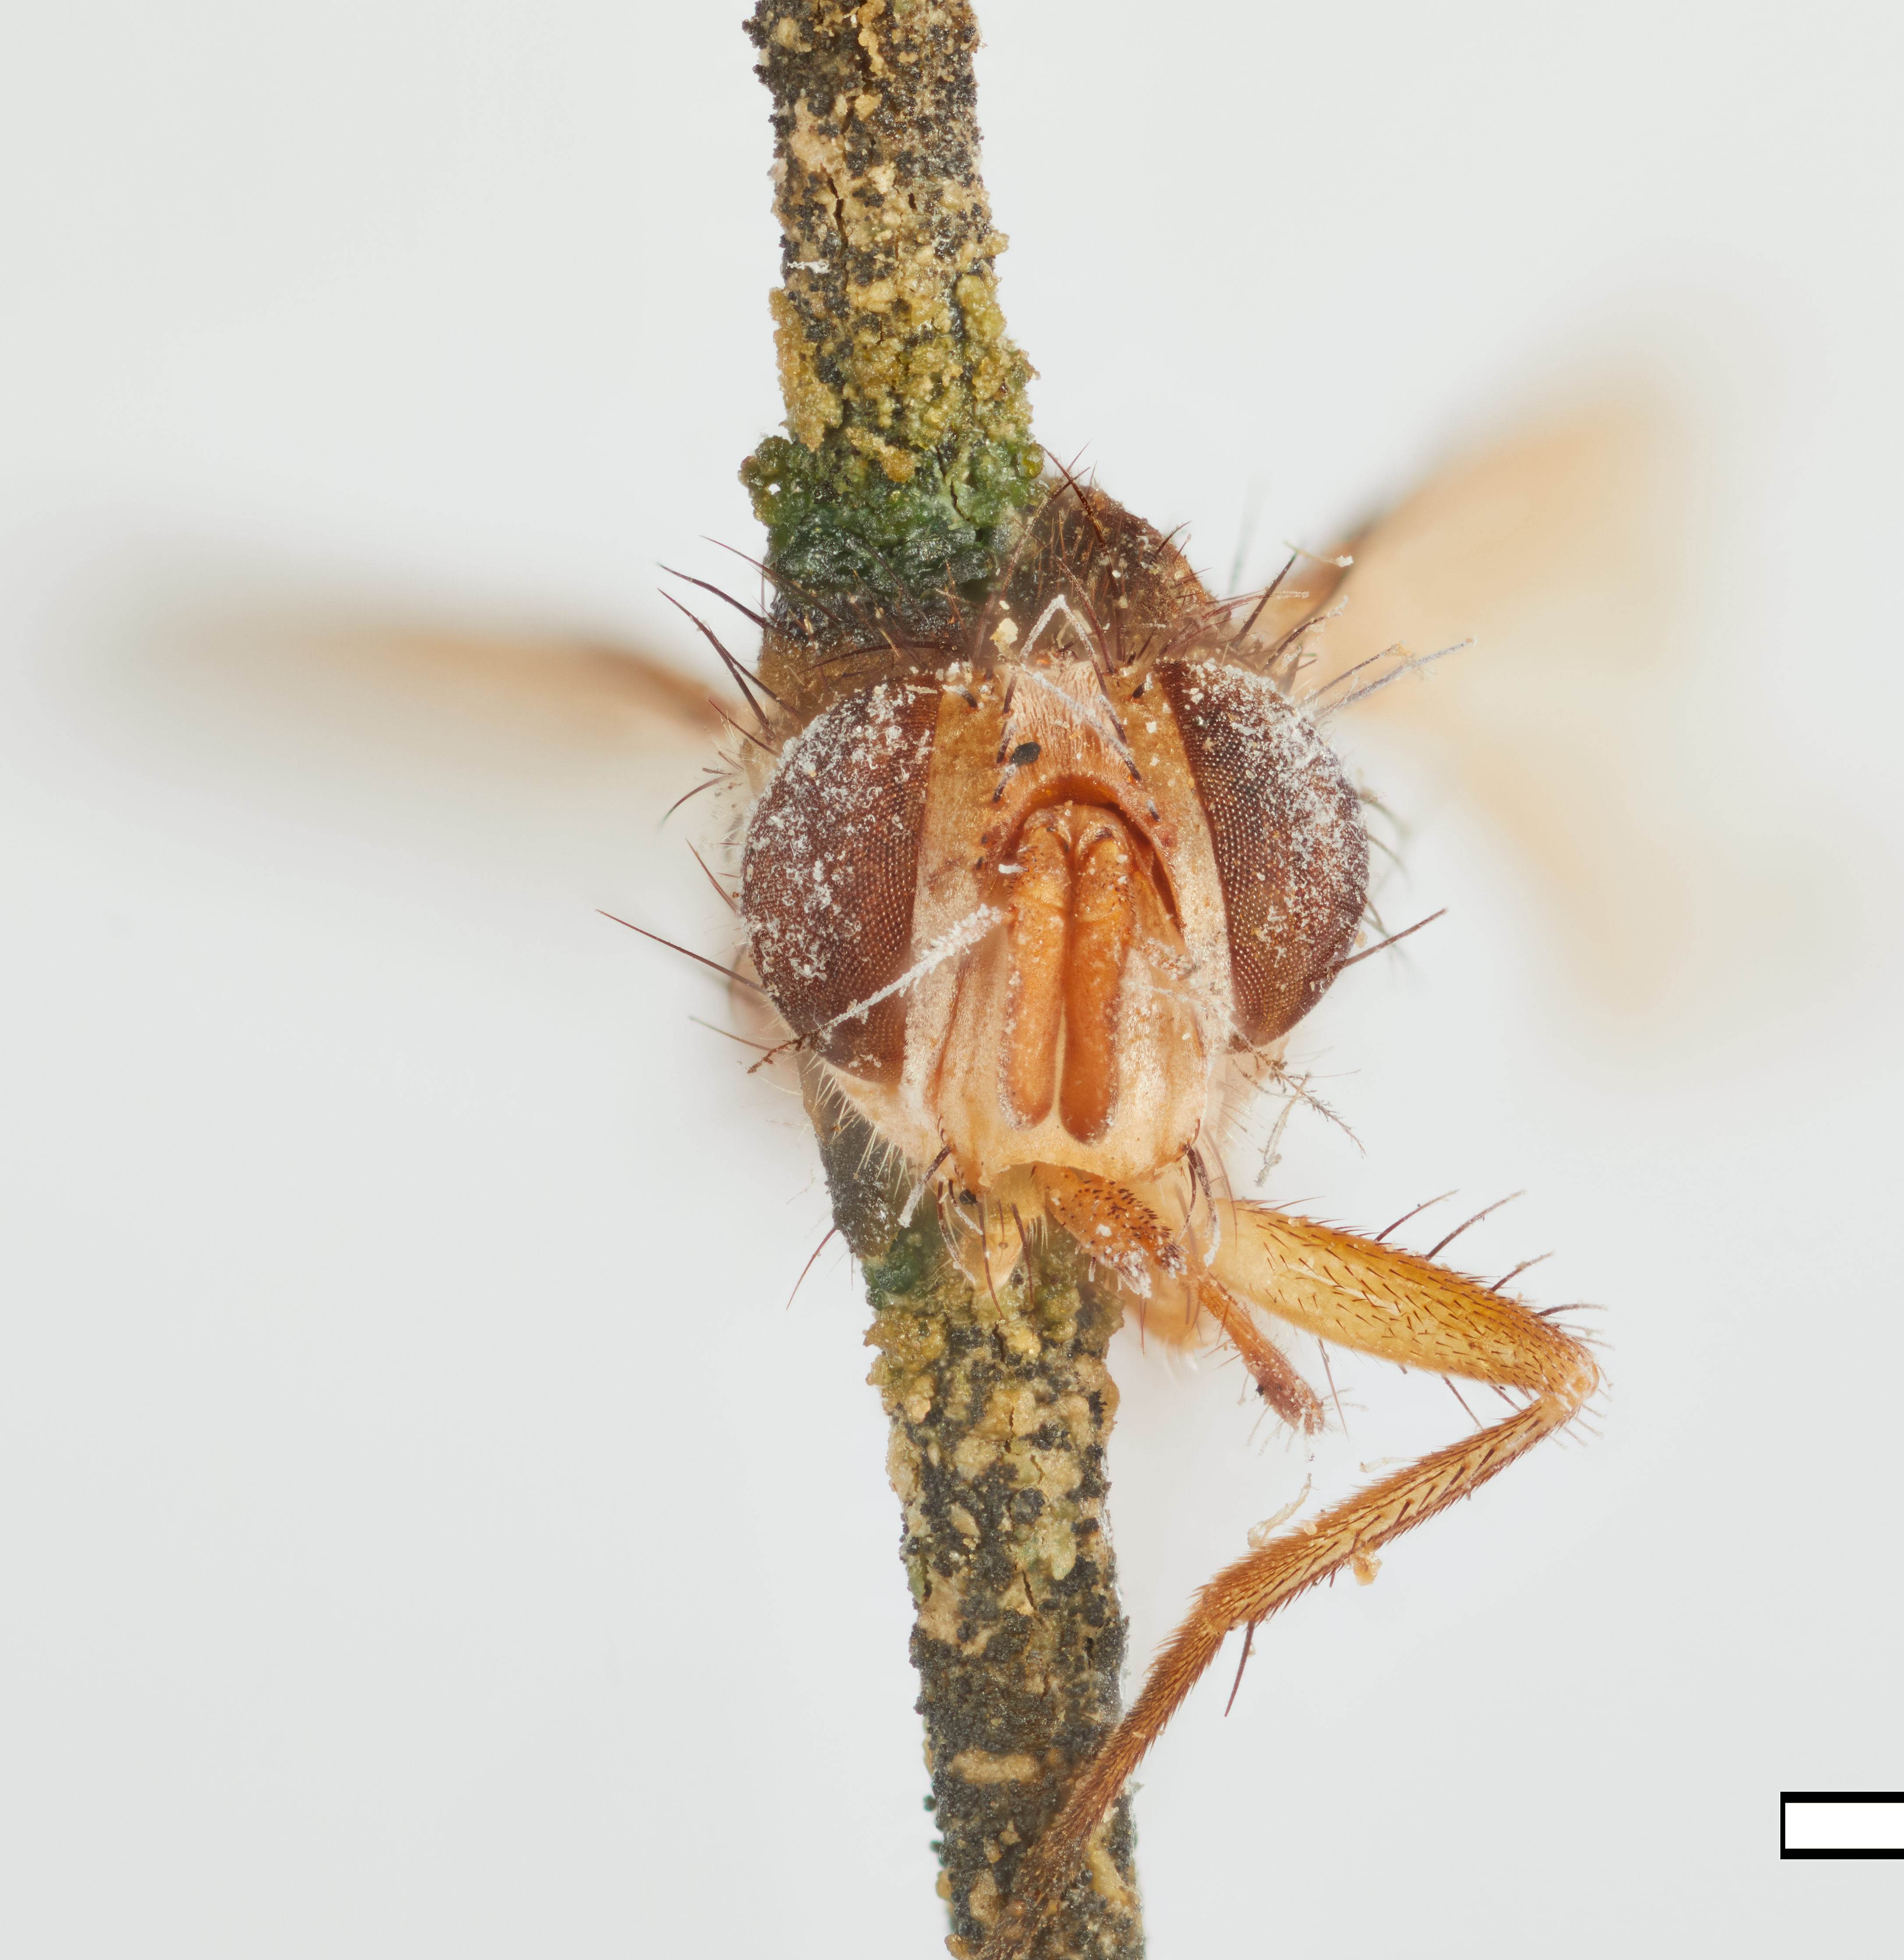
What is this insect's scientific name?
Dejeaniopalpus texensis
